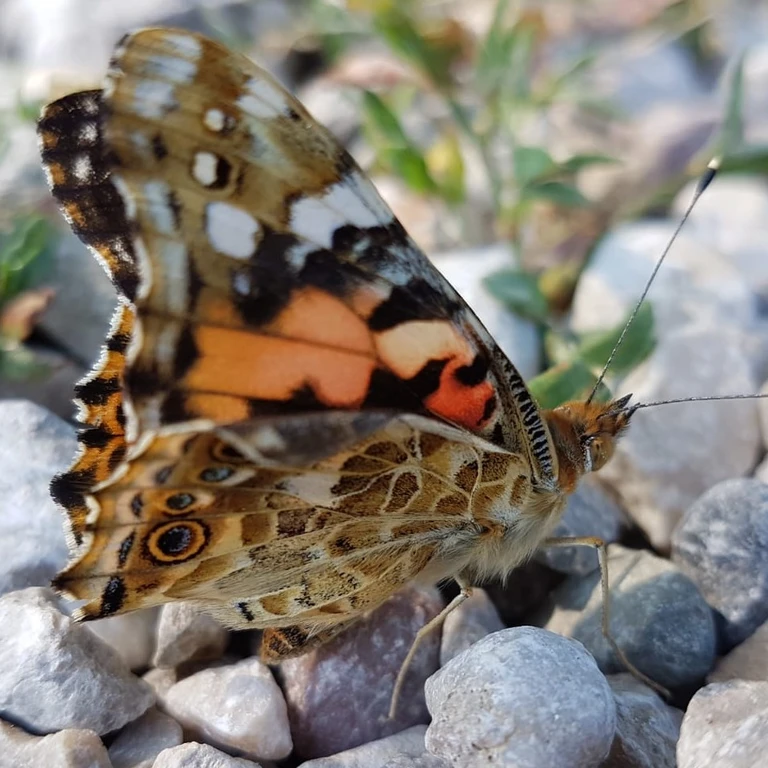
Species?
Vanessa cardui
